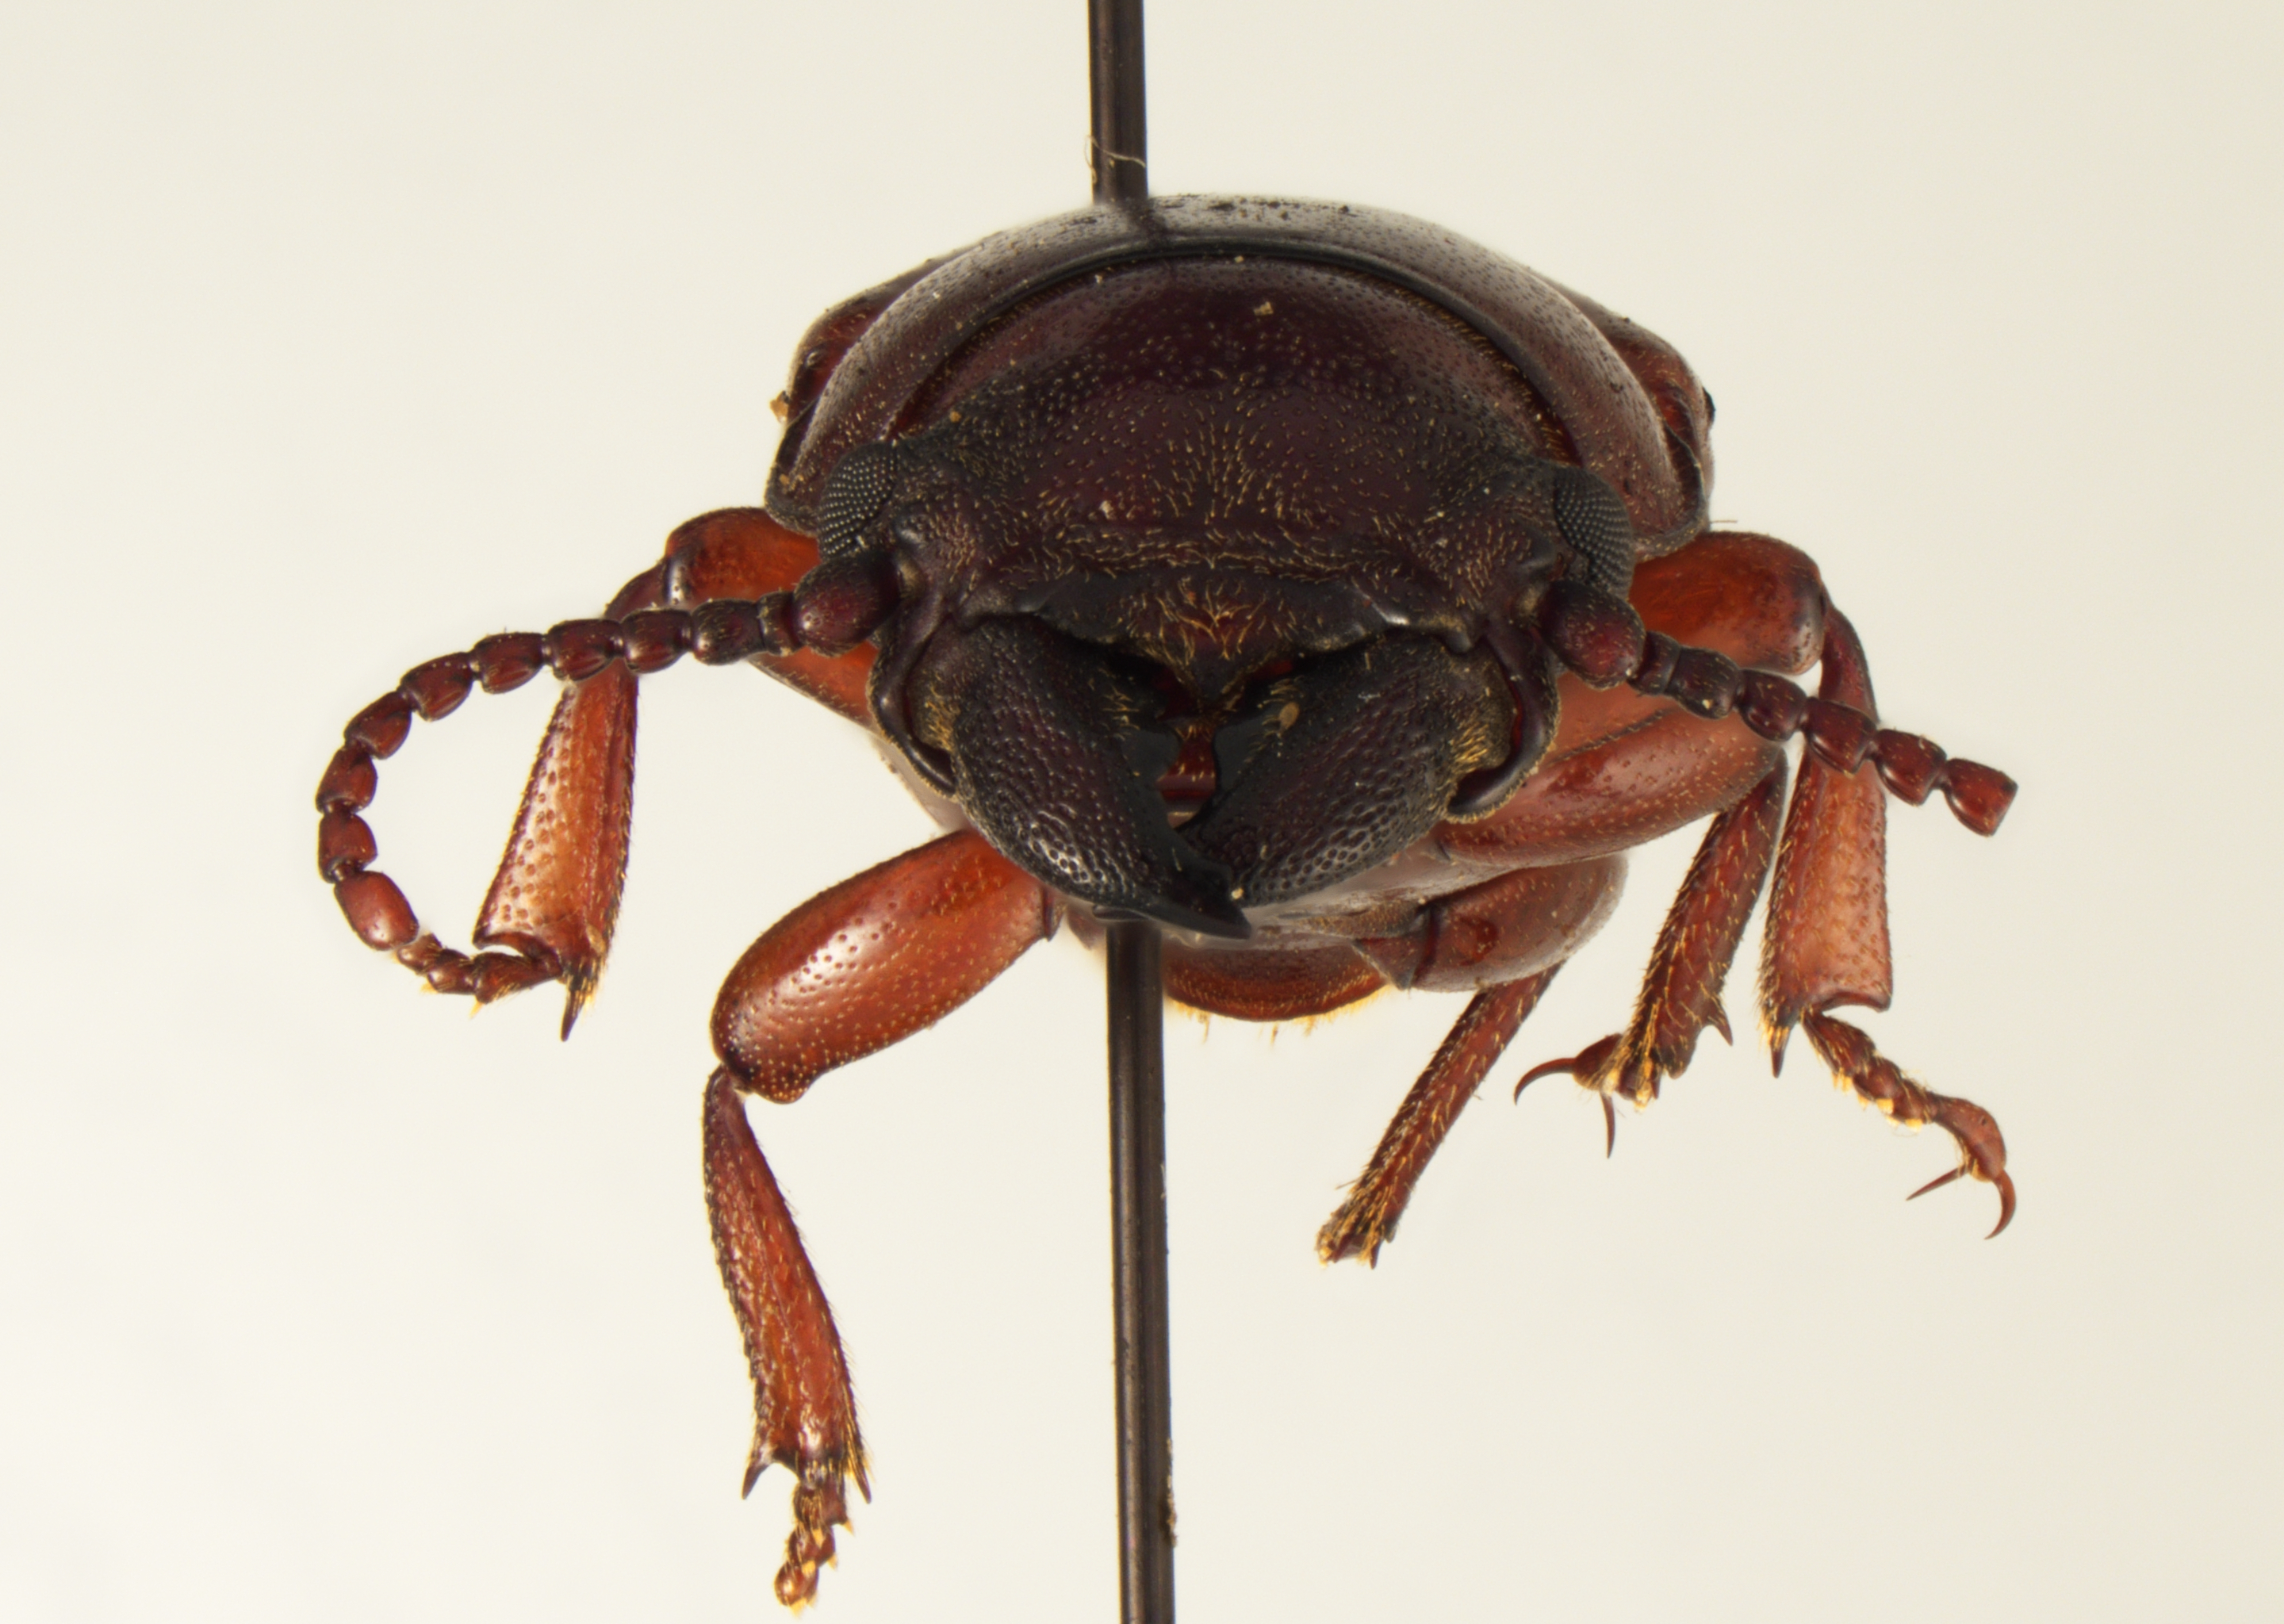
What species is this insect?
Neandra marginicollis
